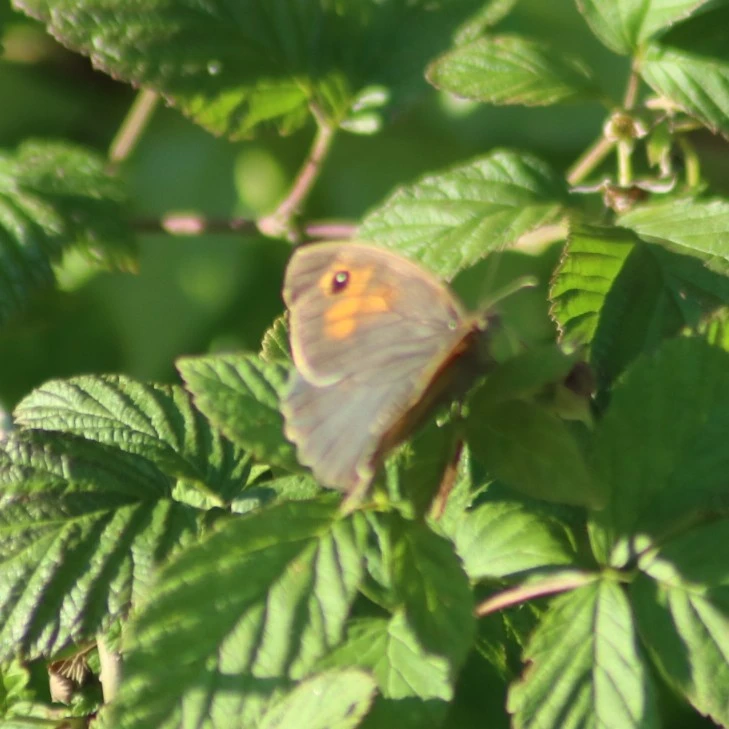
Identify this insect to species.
Maniola jurtina
